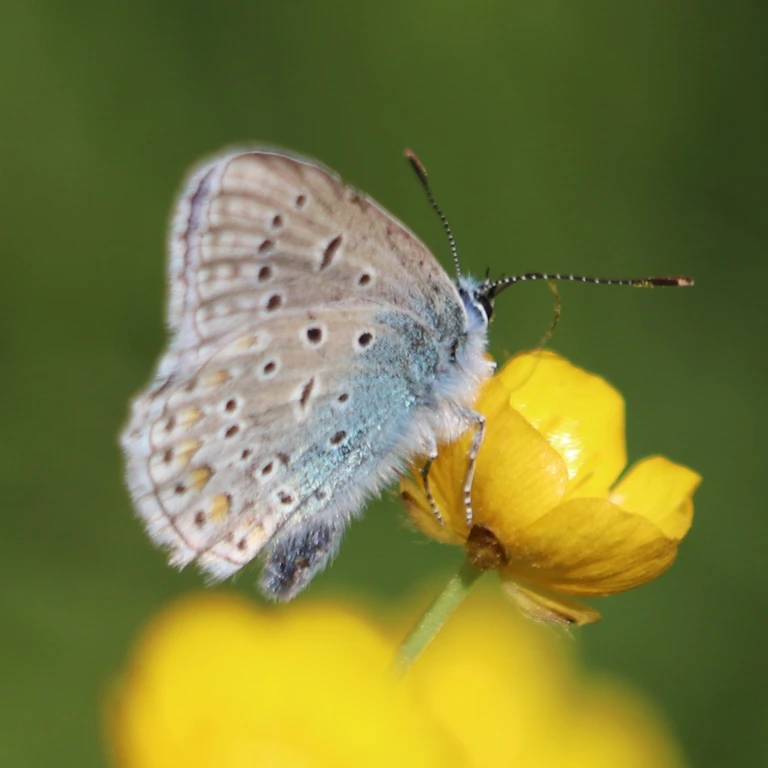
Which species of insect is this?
Polyommatus icarus
